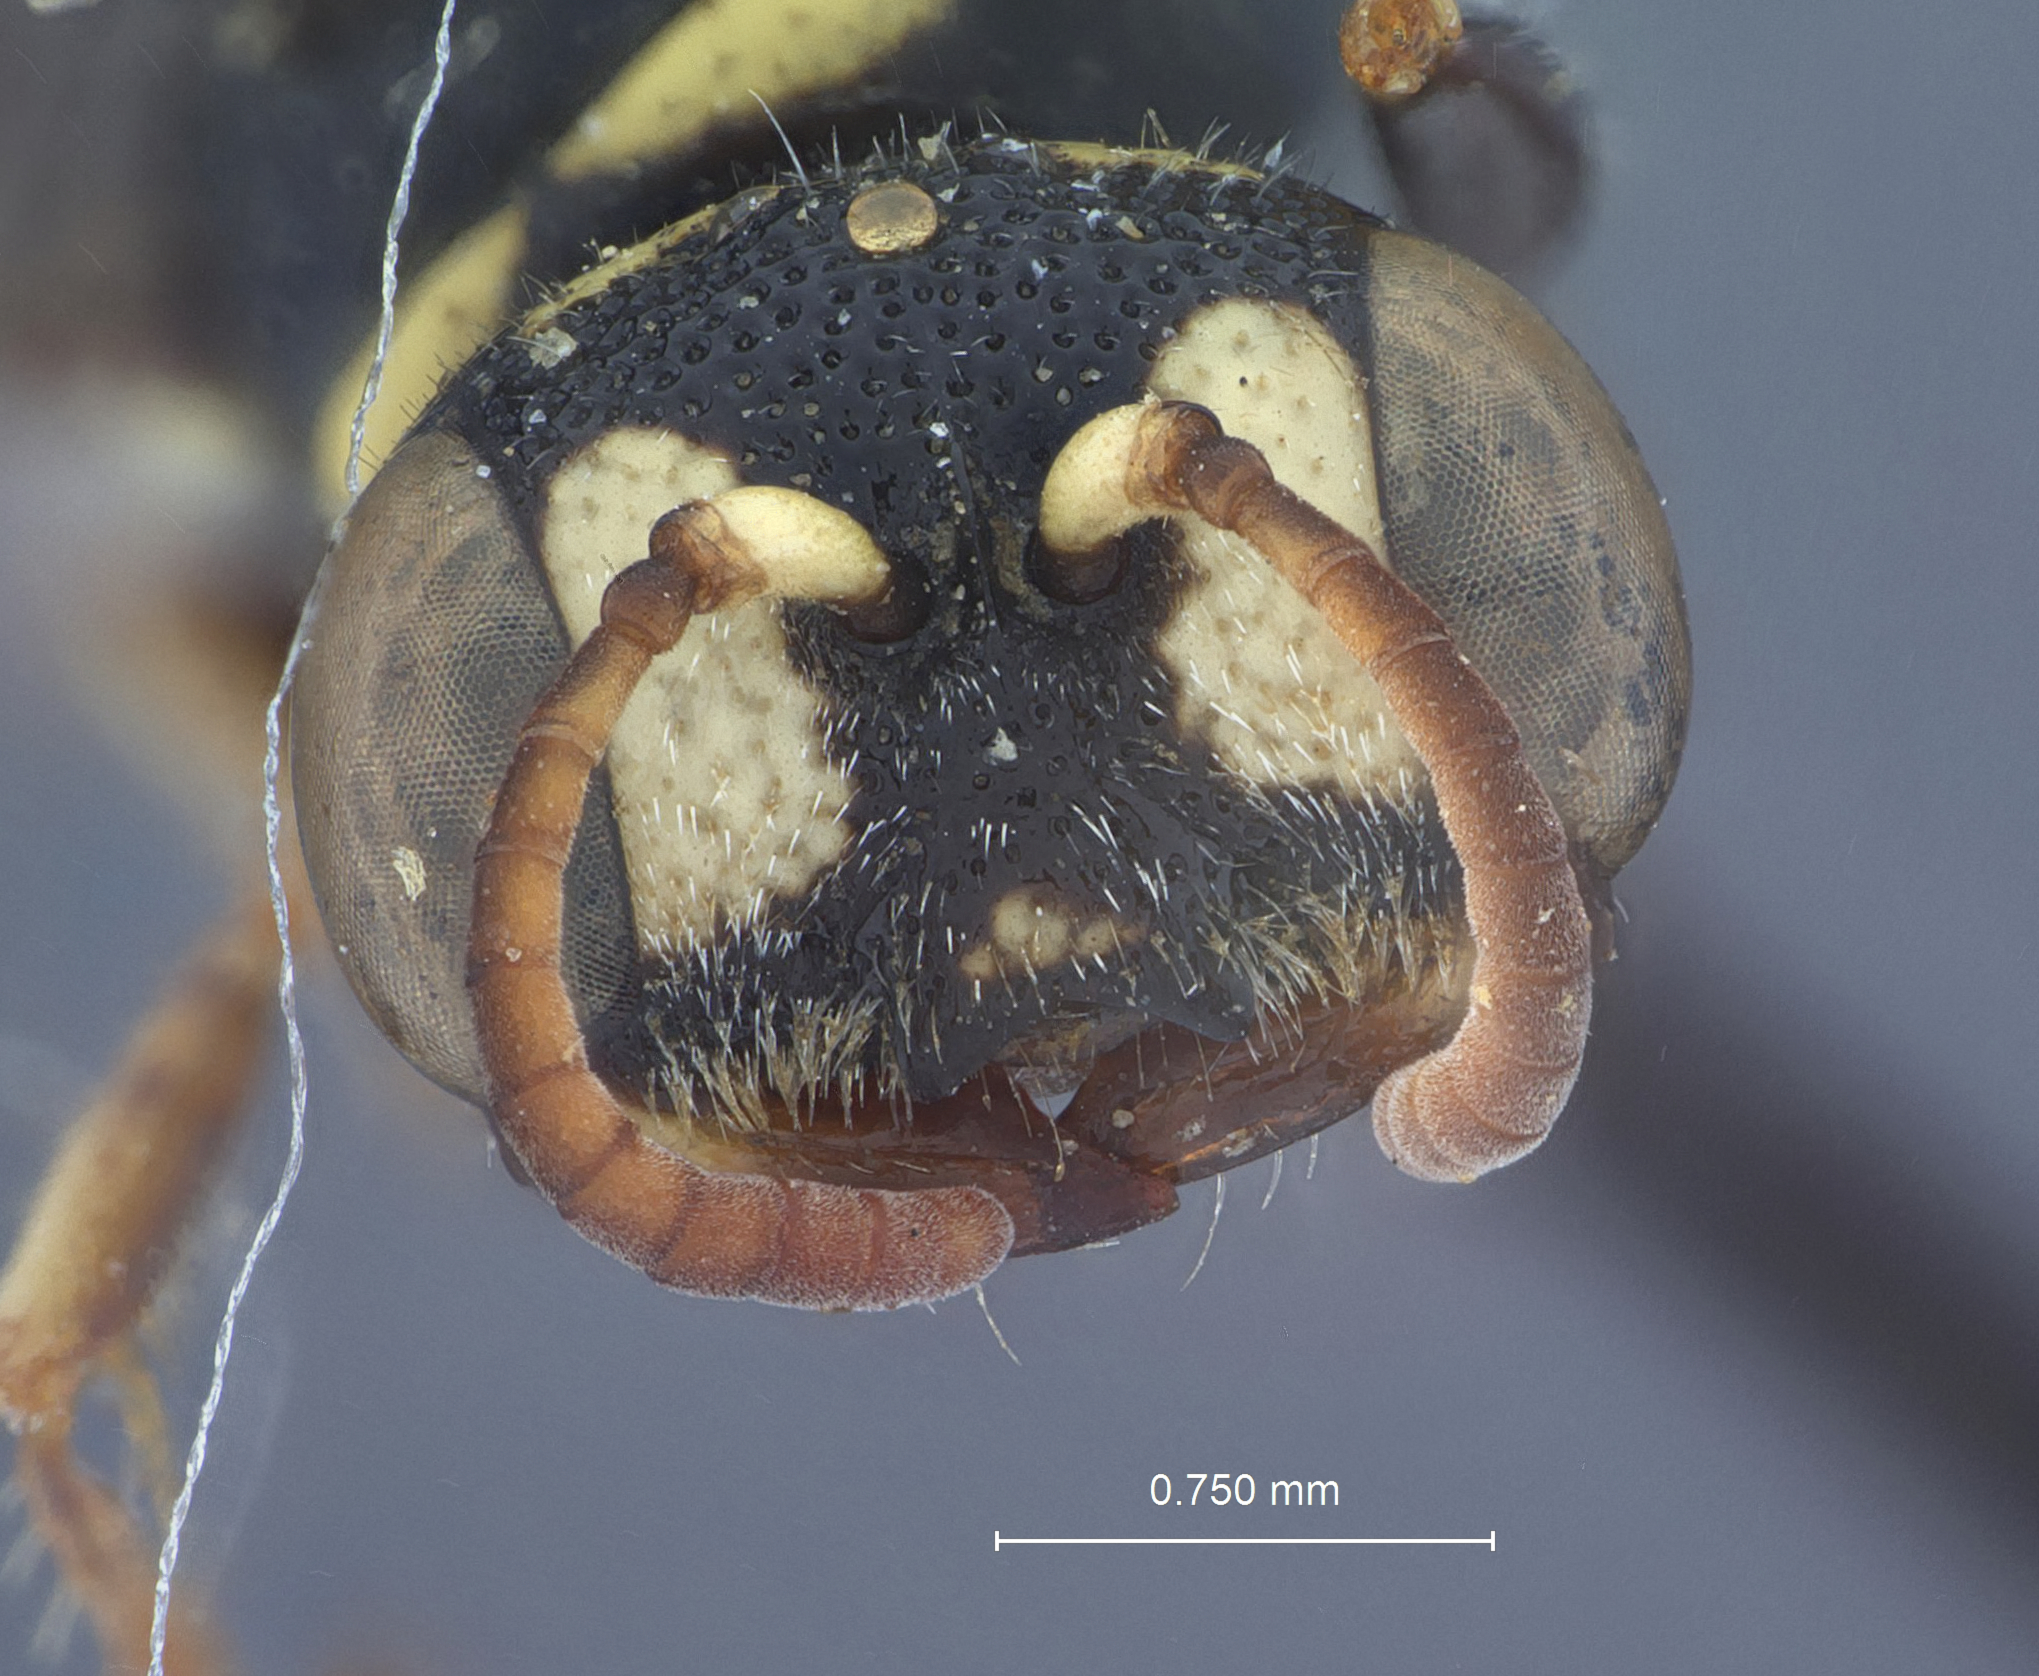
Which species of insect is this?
Cerceris crandalli
